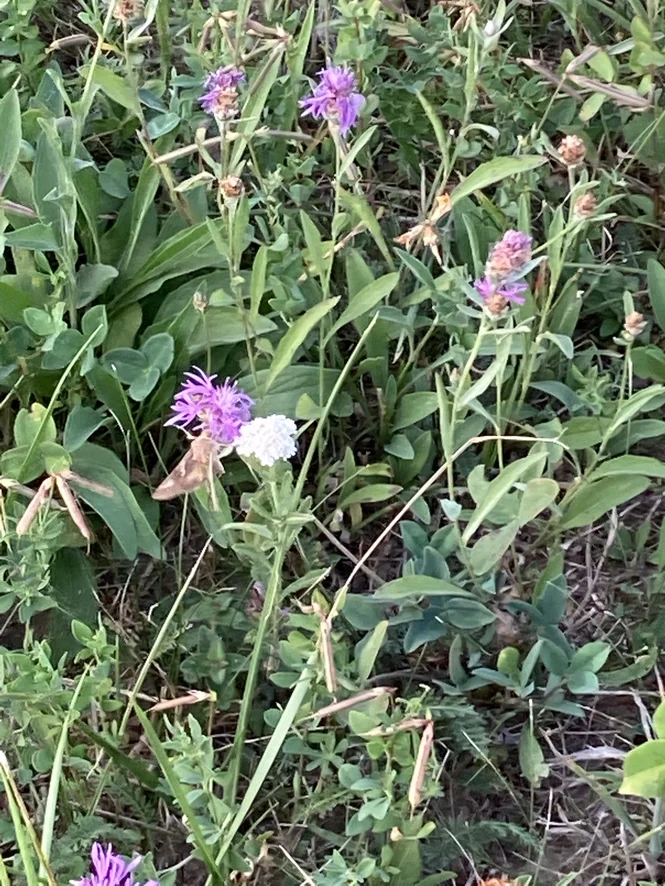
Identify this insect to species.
Autographa gamma
